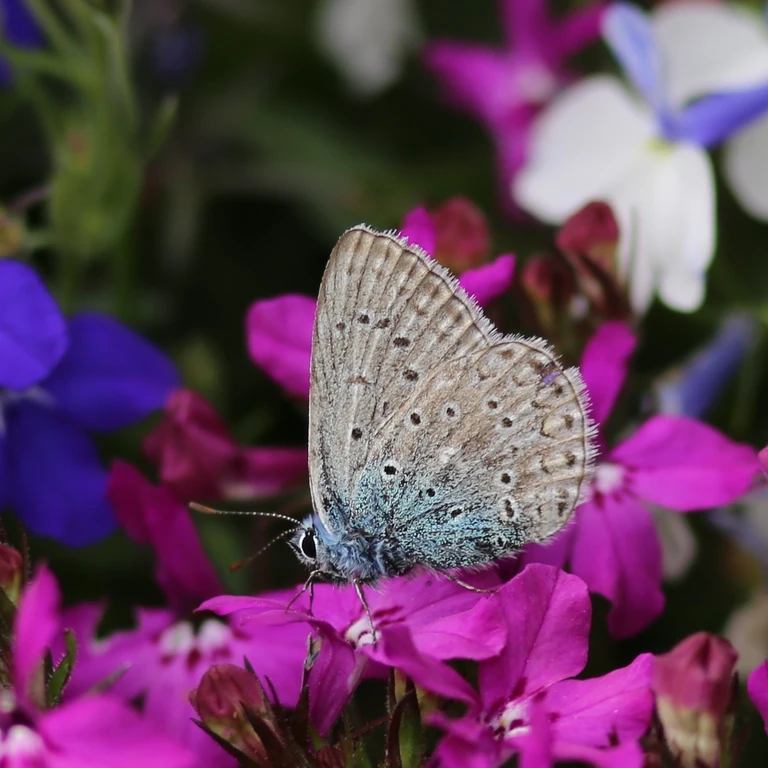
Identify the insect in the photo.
Polyommatus icarus
